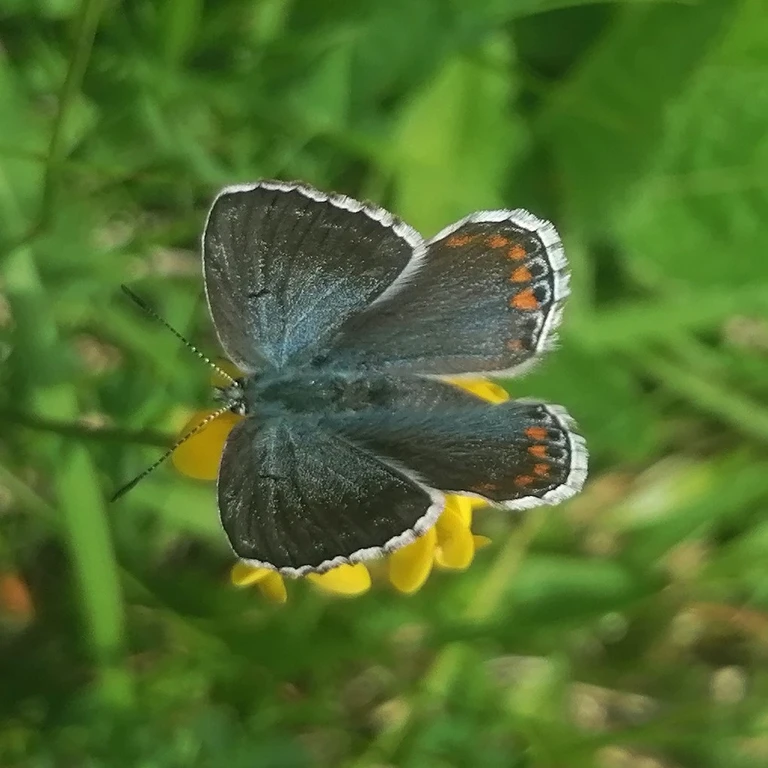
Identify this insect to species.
Lysandra bellargus
